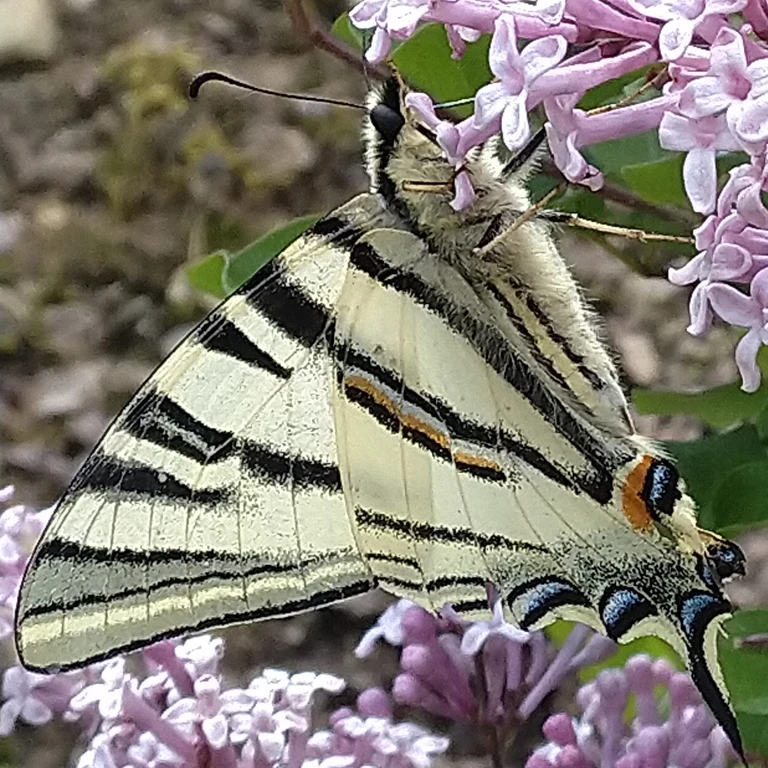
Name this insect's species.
Iphiclides podalirius
